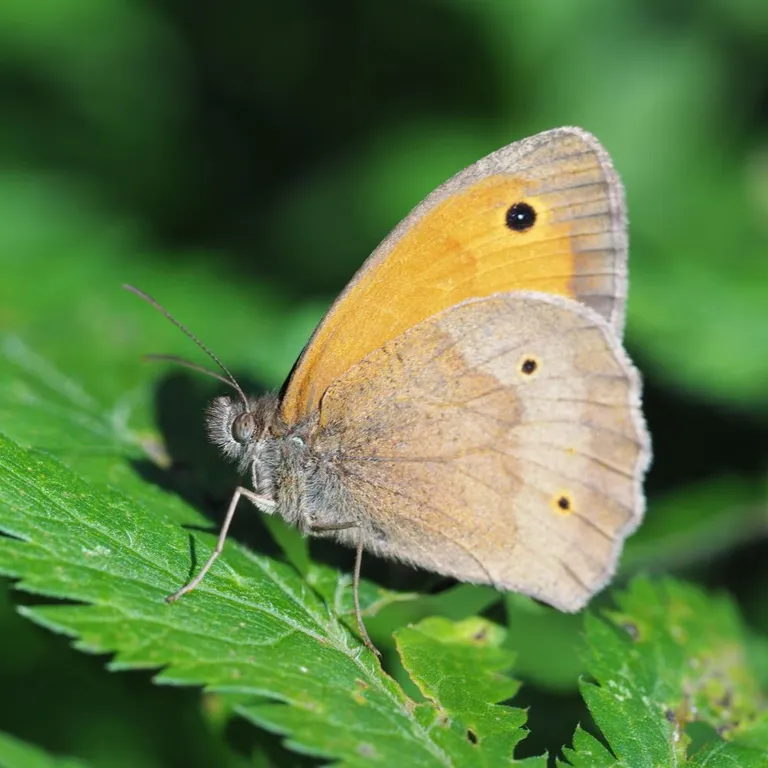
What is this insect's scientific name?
Maniola jurtina
